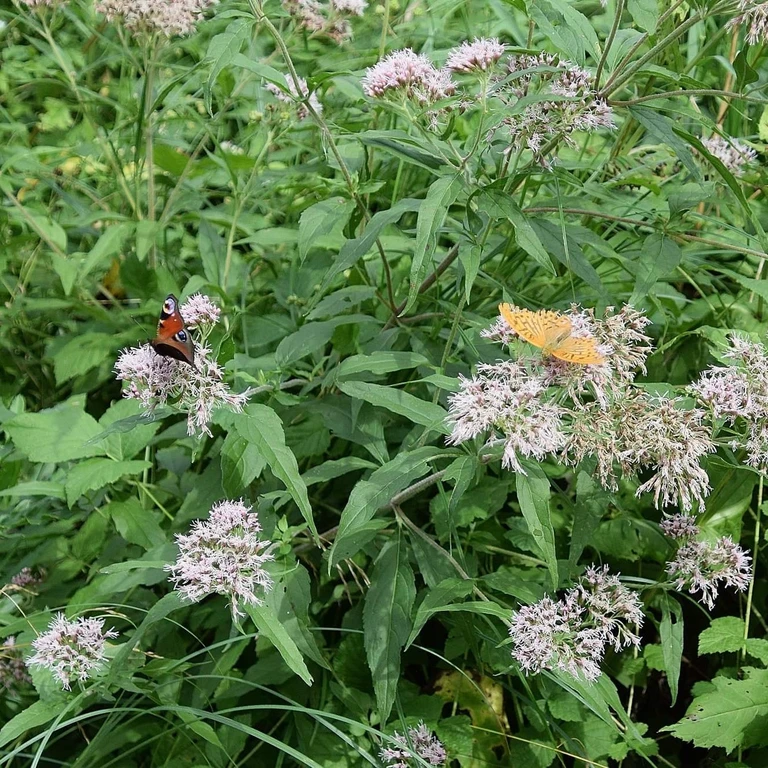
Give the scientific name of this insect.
Argynnis paphia
